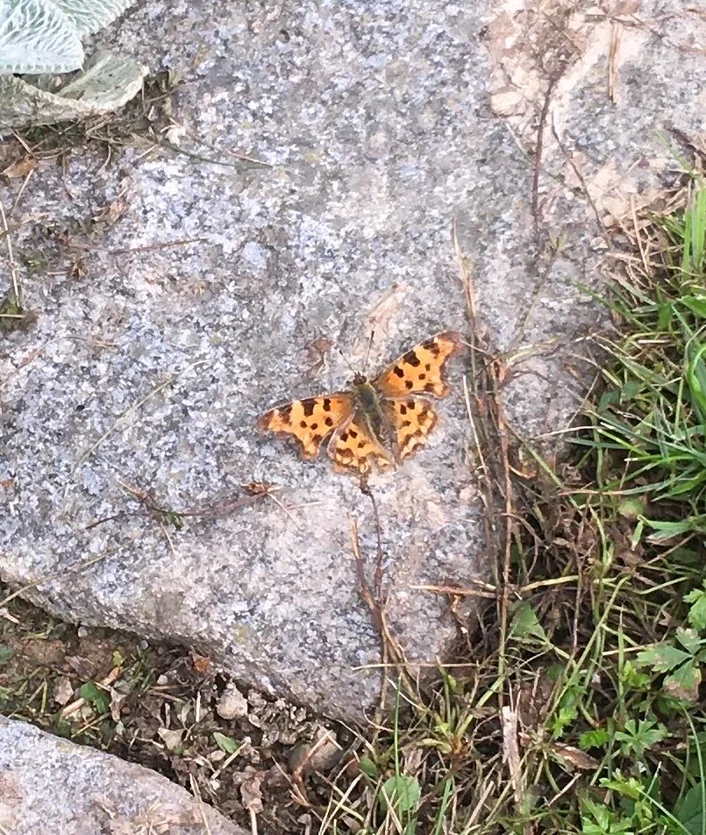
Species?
Polygonia c-album
